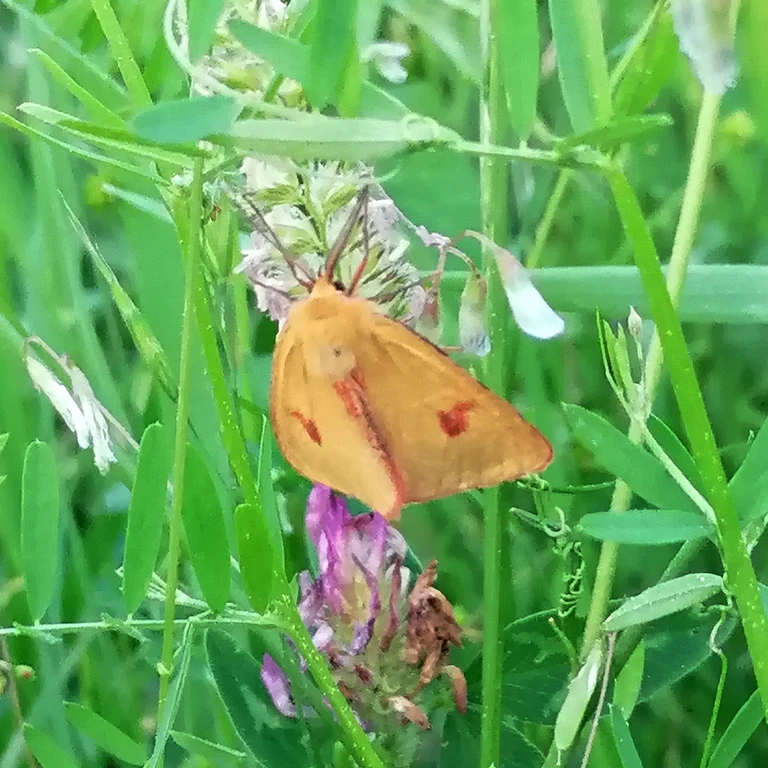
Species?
Diacrisia sannio
